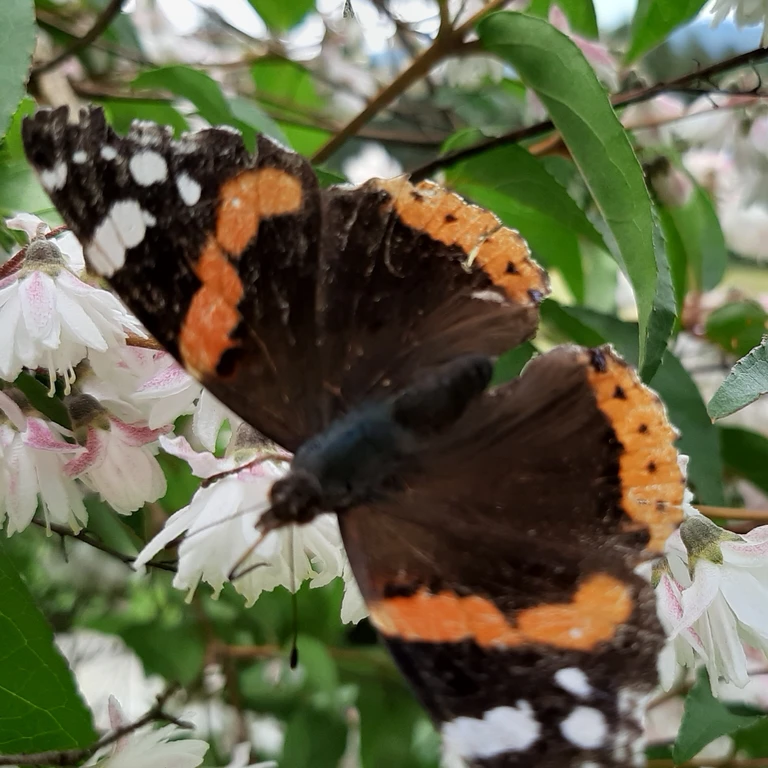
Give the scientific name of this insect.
Vanessa atalanta
